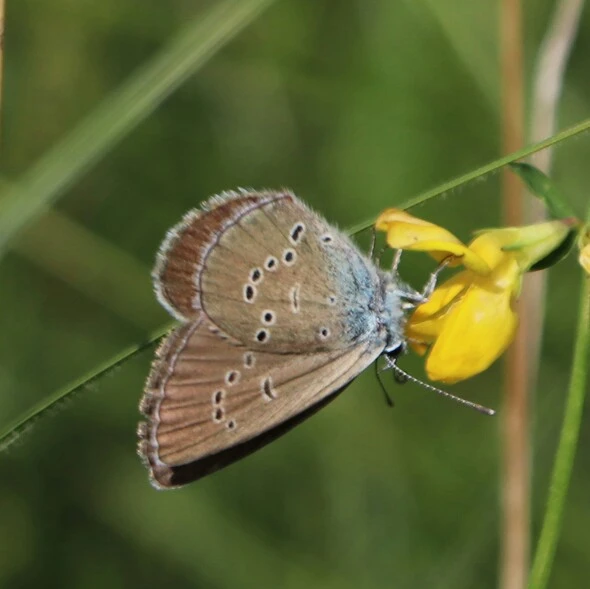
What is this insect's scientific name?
Cyaniris semiargus
